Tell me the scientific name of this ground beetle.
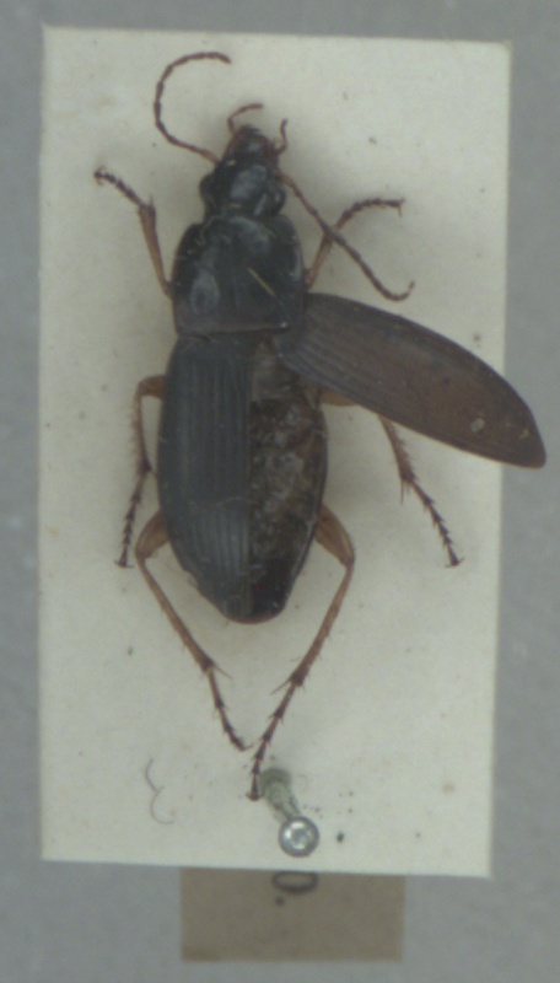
Calathus fuscipes
